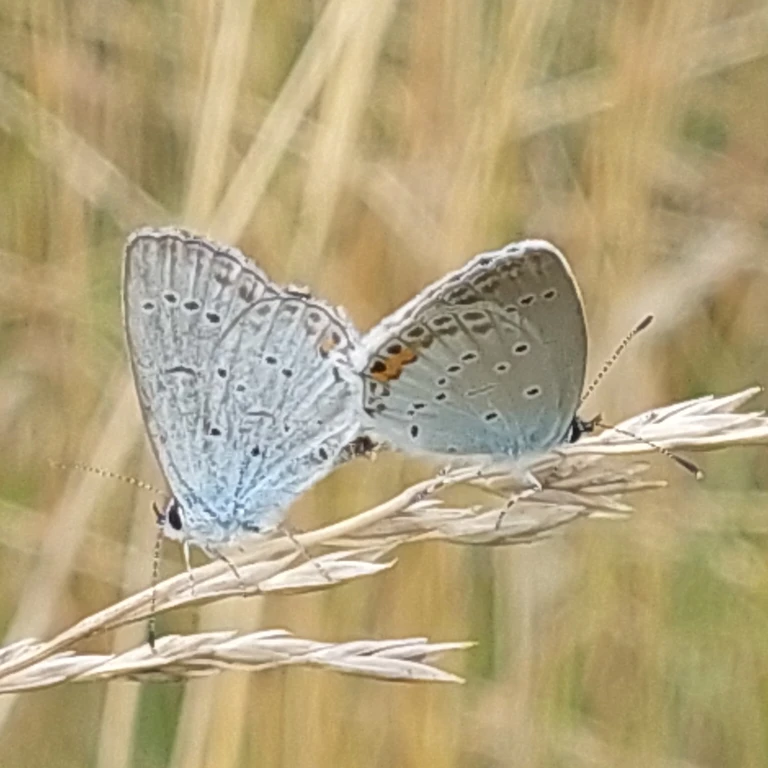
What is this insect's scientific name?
Cupido argiades (also Elkalyce argiades)
